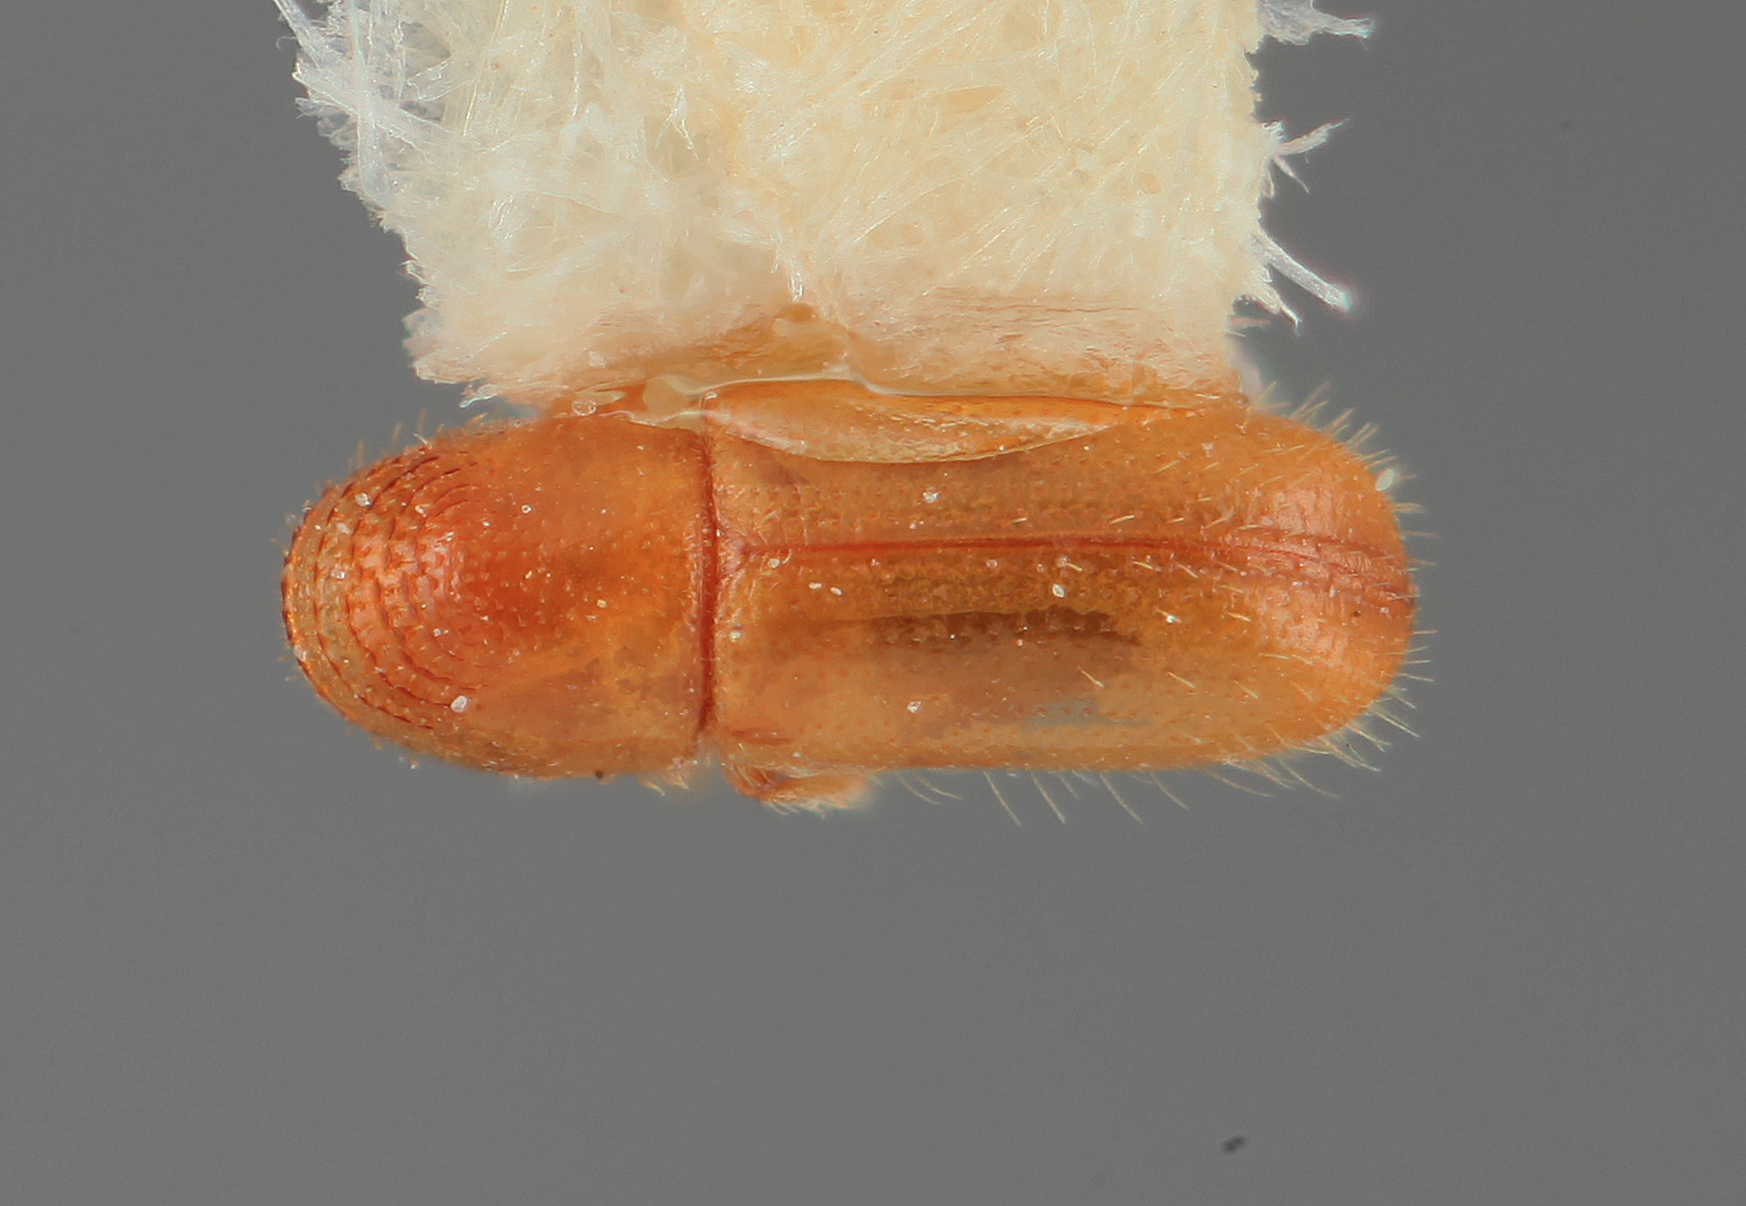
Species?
Araptus pumilus
